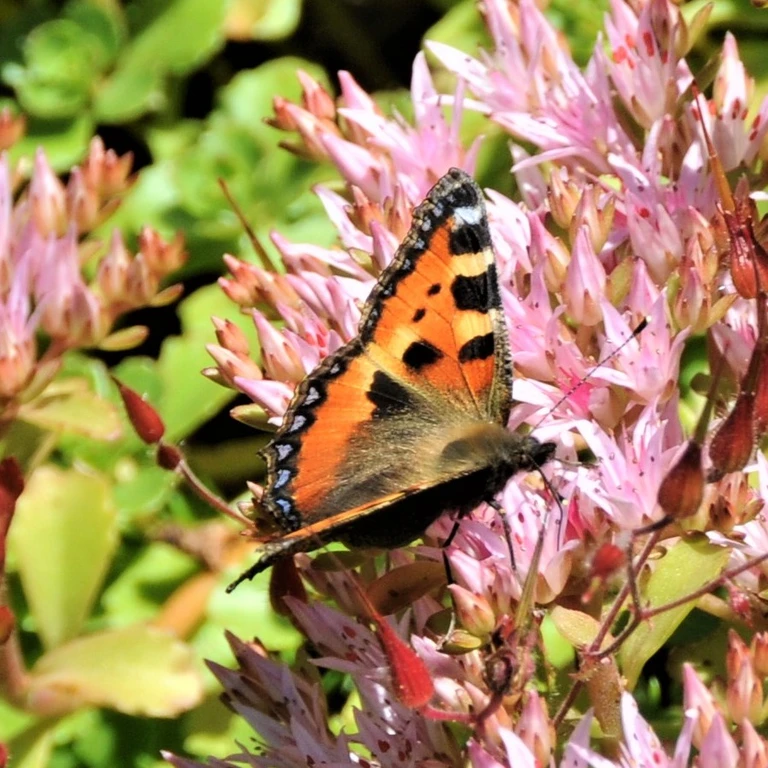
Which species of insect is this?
Aglais urticae
